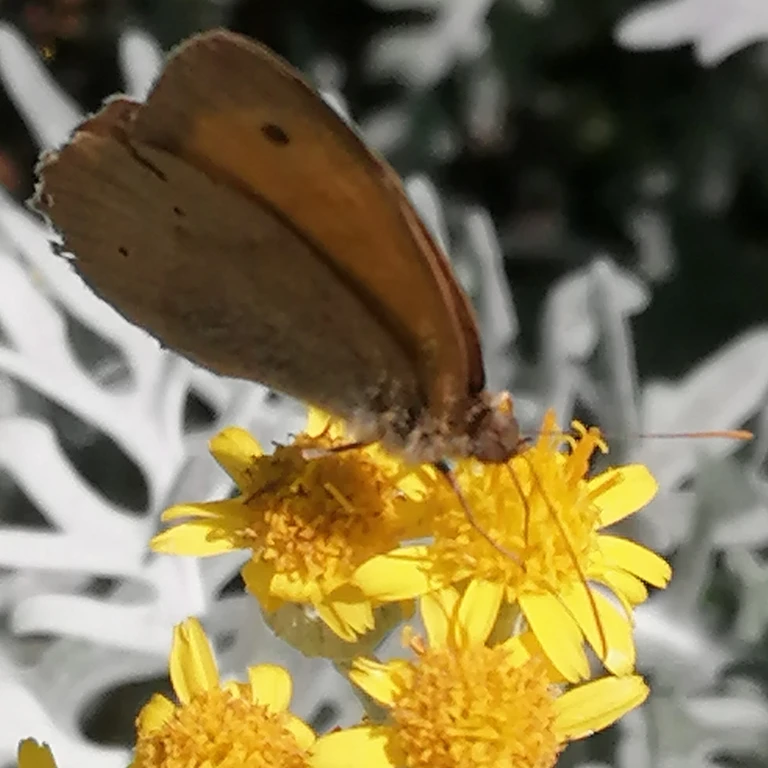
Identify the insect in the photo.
Maniola jurtina
